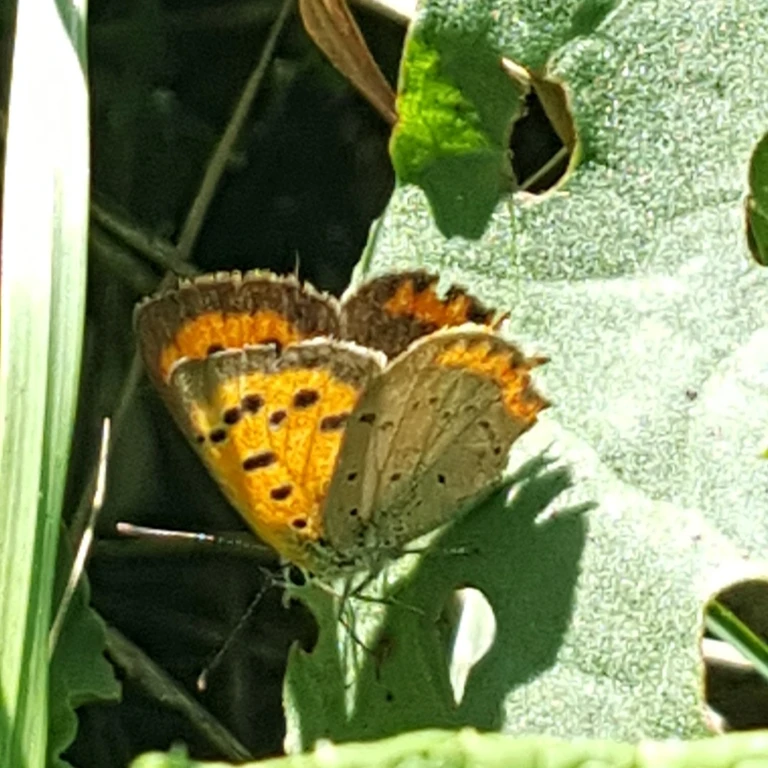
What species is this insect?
Lycaena phlaeas
